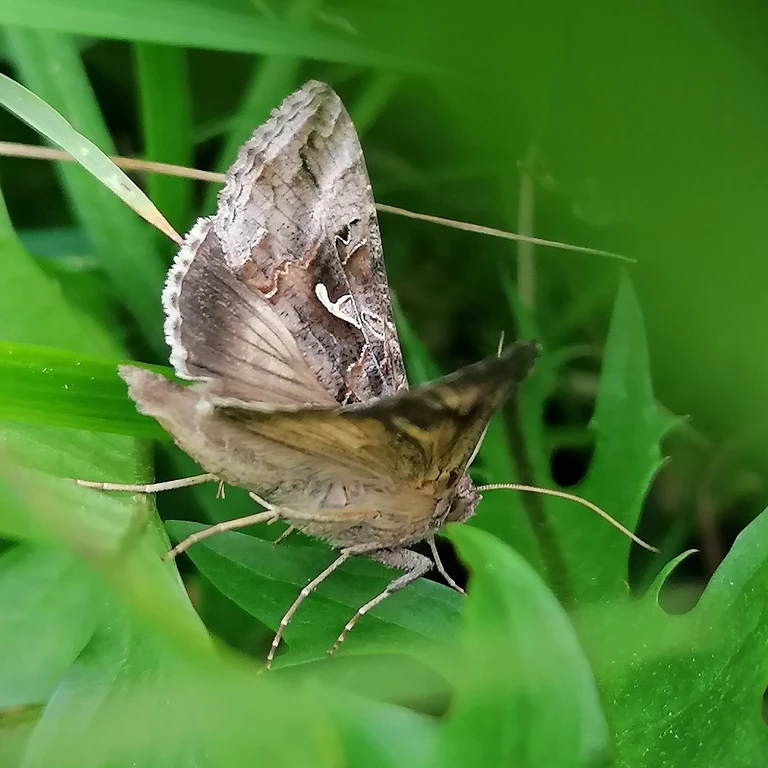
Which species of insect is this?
Autographa gamma
